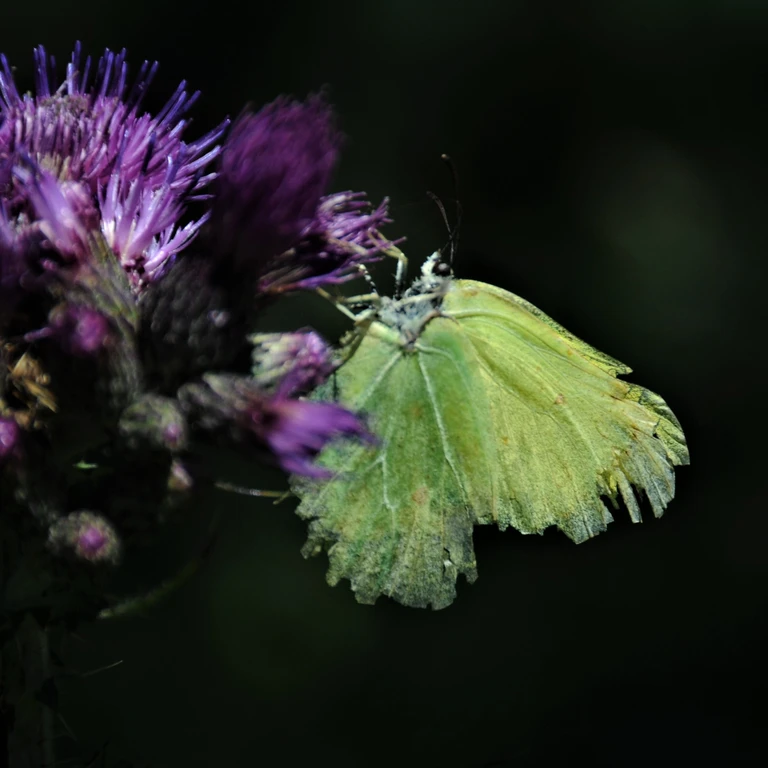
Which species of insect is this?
Gonepteryx rhamni
